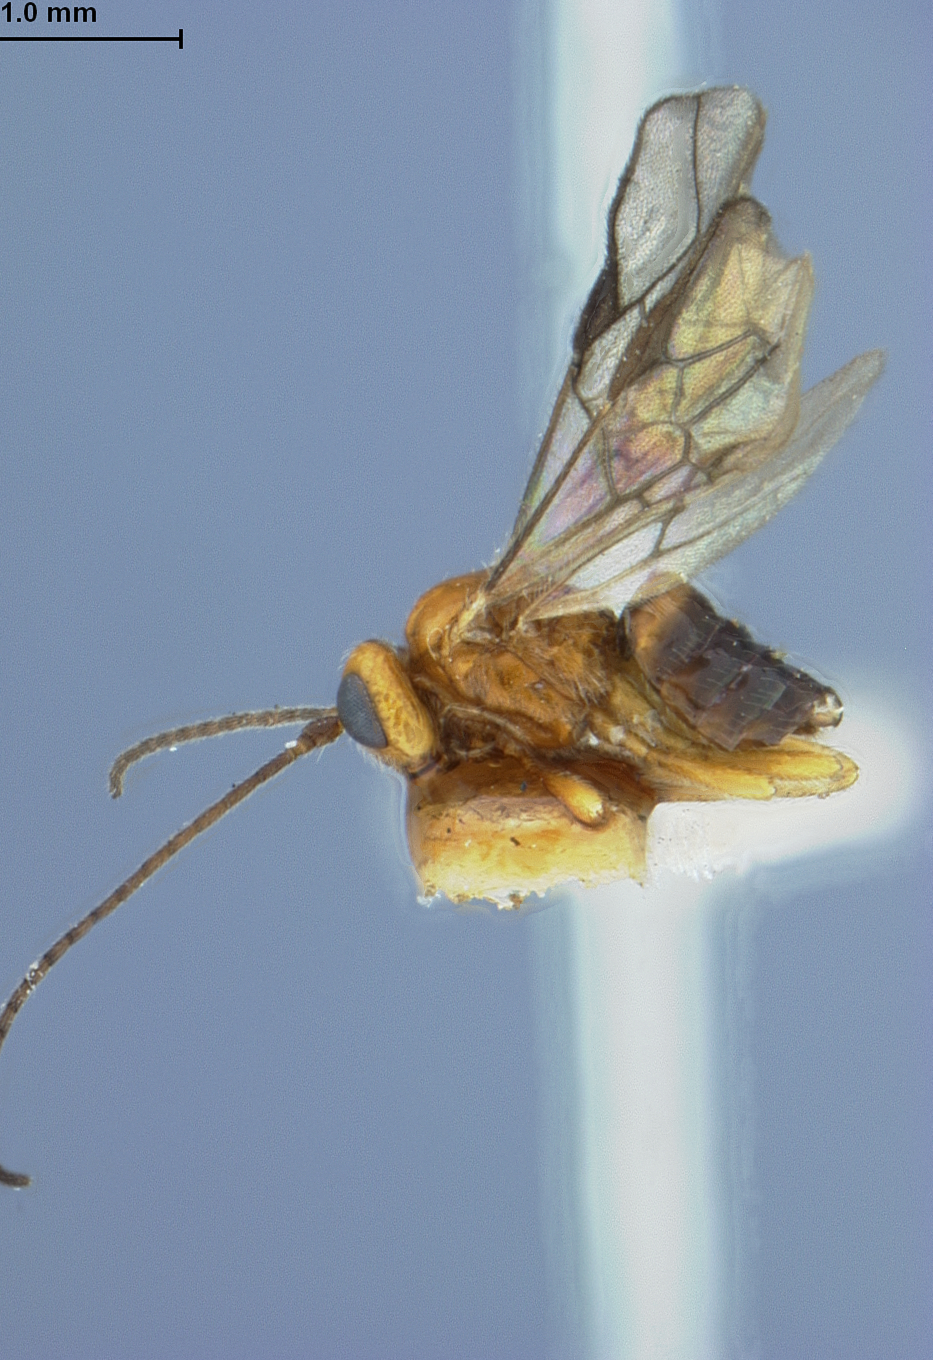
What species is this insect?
Opius philippinensis
